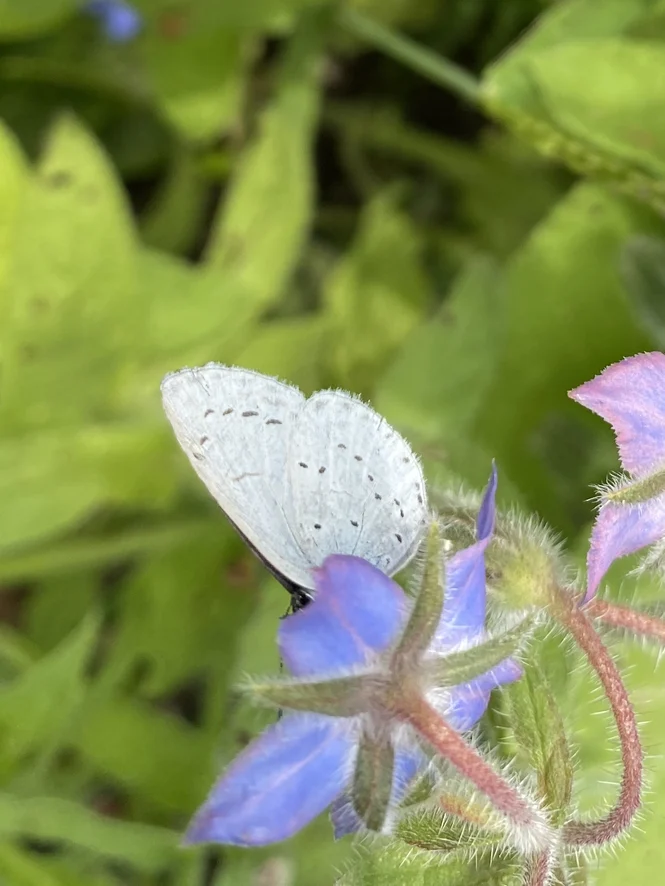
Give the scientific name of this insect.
Celastrina argiolus
